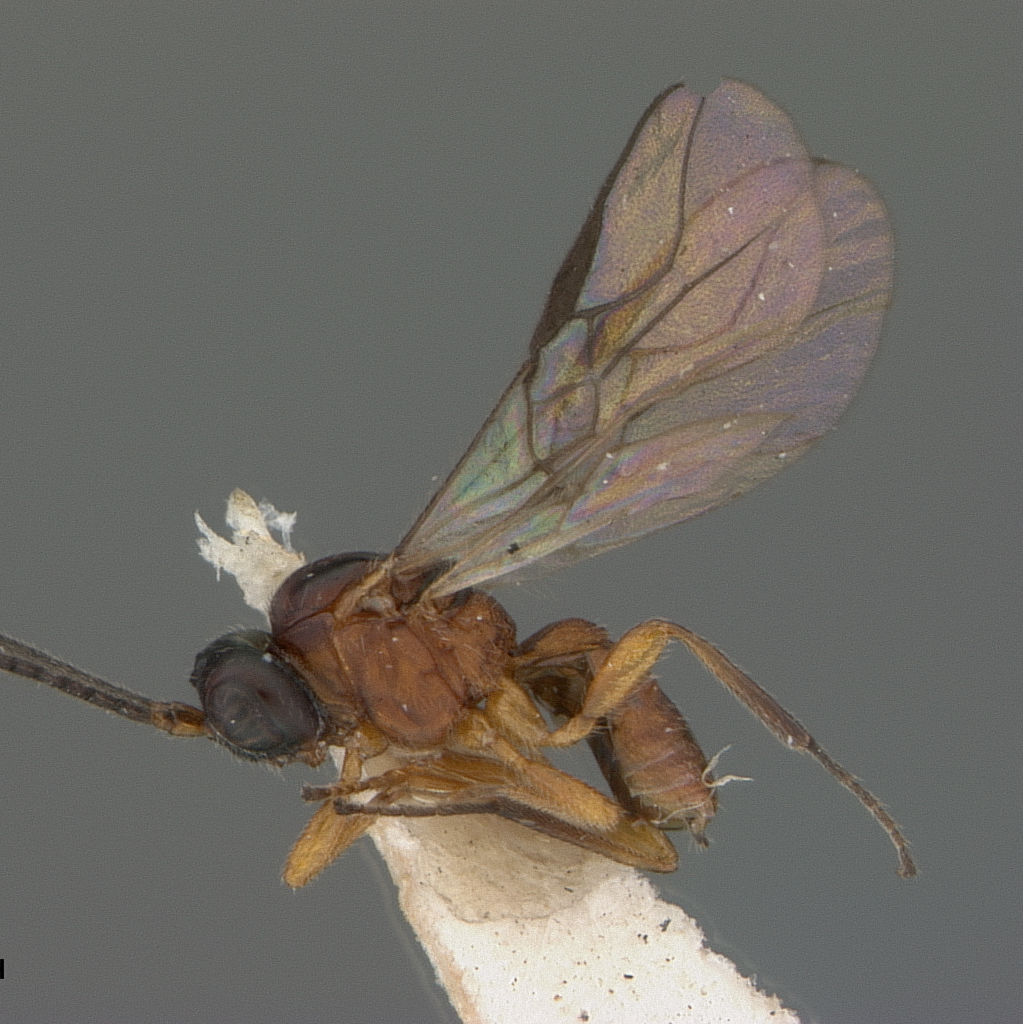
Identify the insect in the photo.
Opius alachuanus
